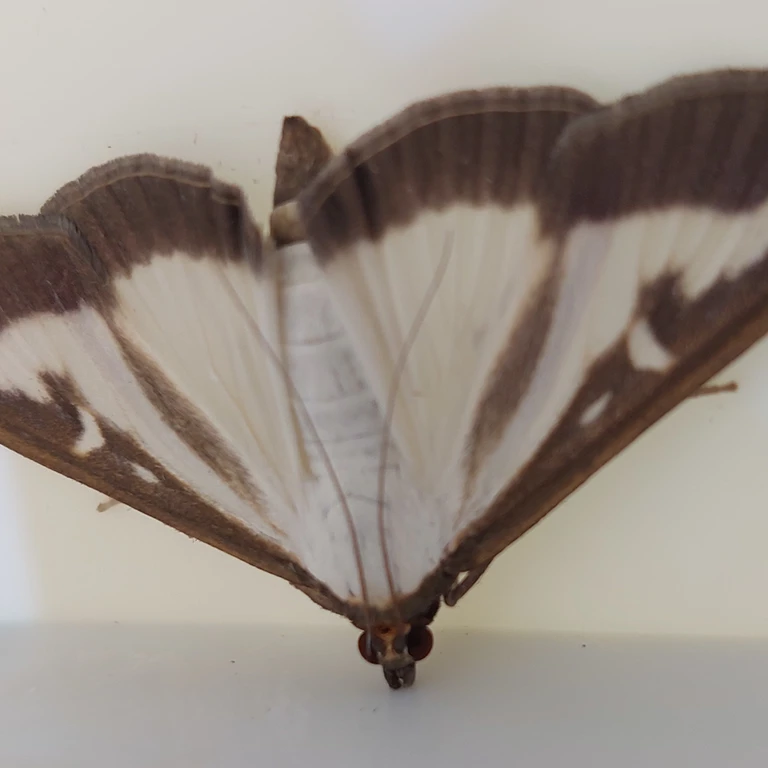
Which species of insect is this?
Cydalima perspectalis
